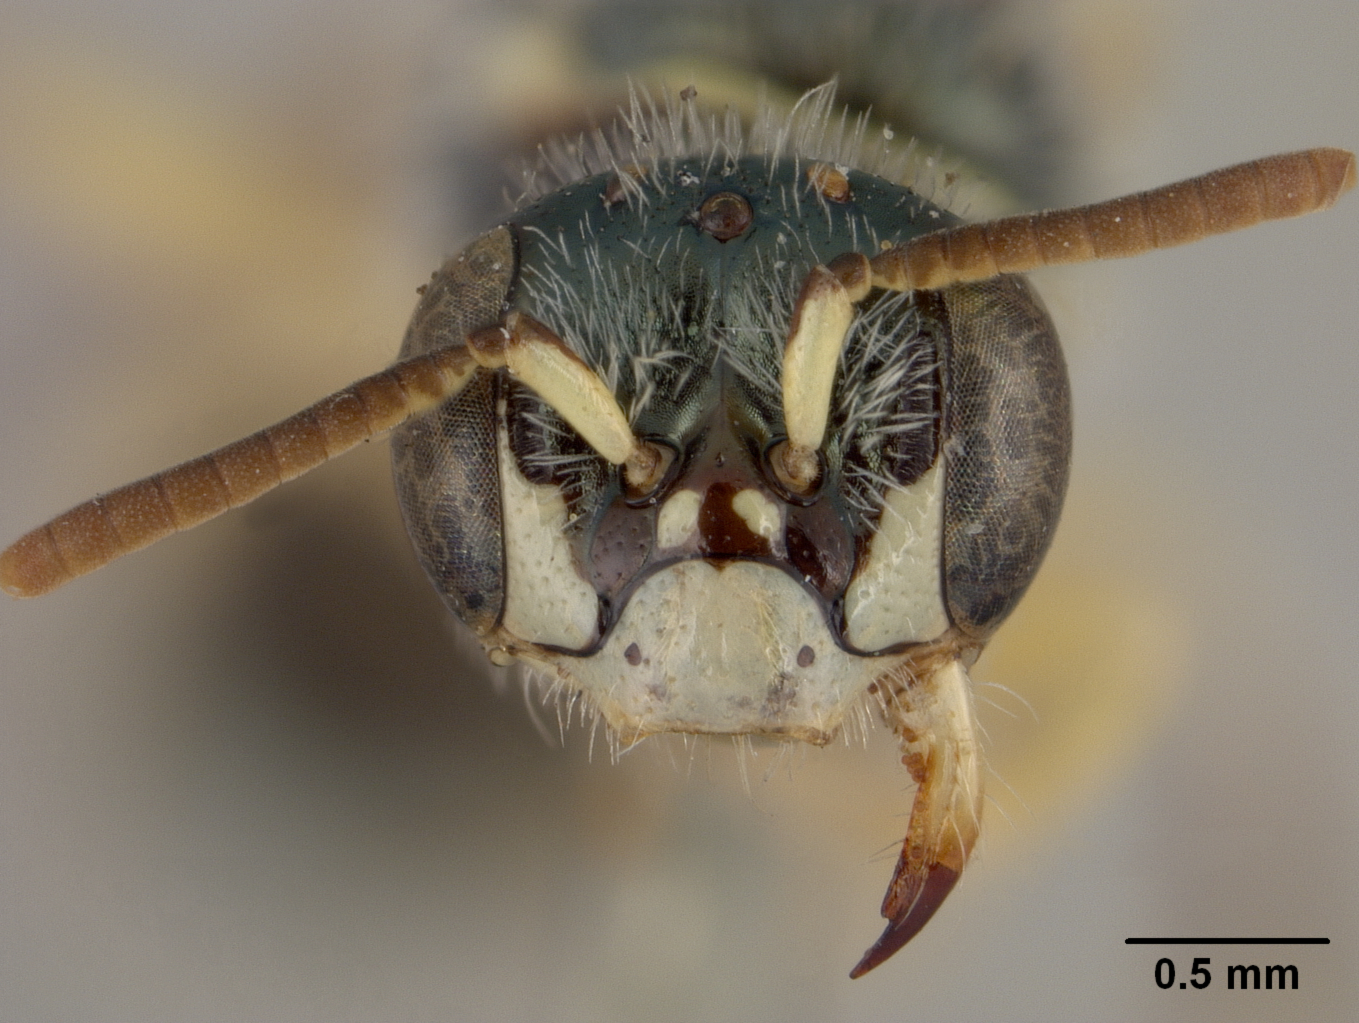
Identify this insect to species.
Perdita townsendi
